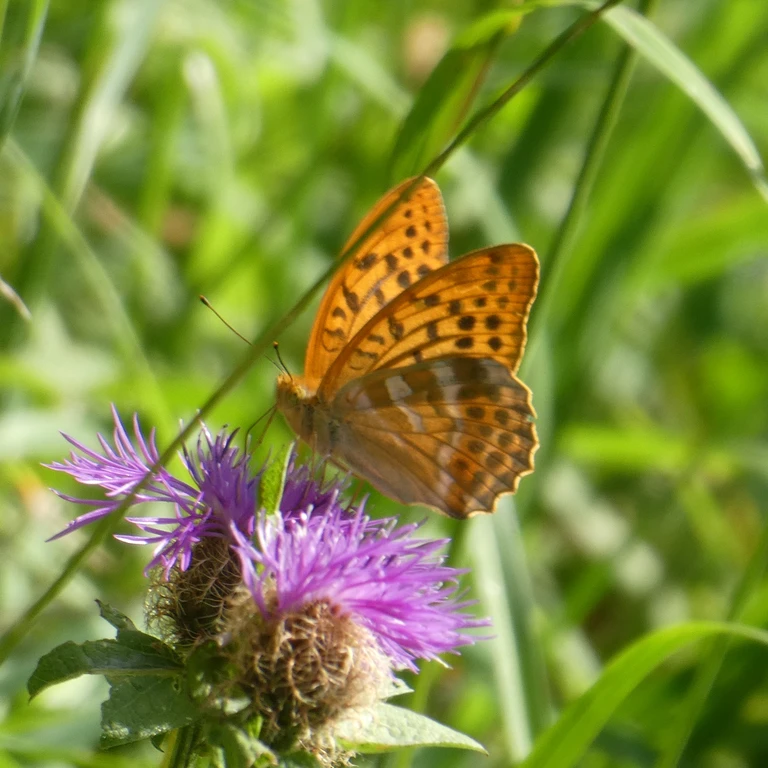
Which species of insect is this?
Argynnis paphia
